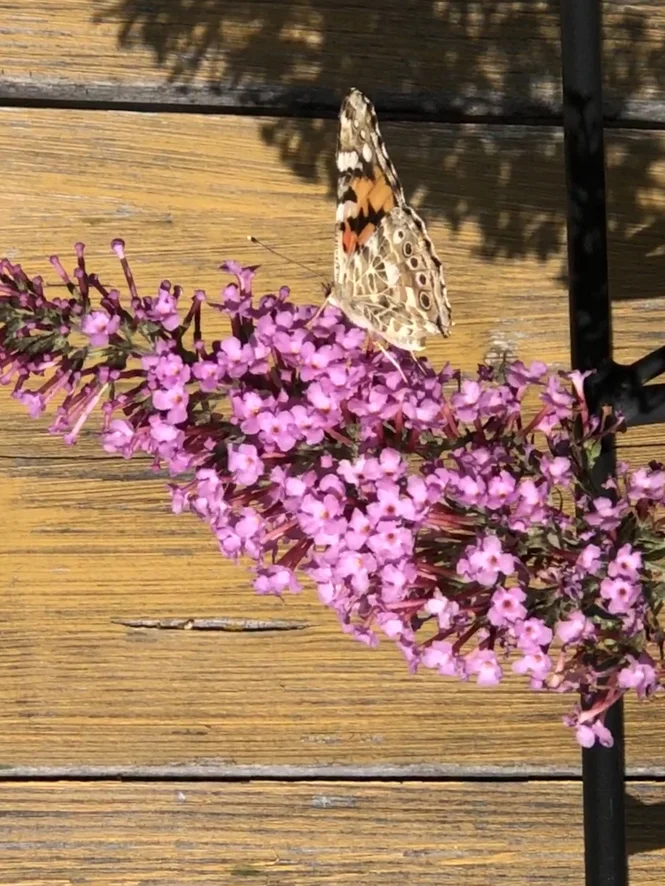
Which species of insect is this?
Vanessa cardui
